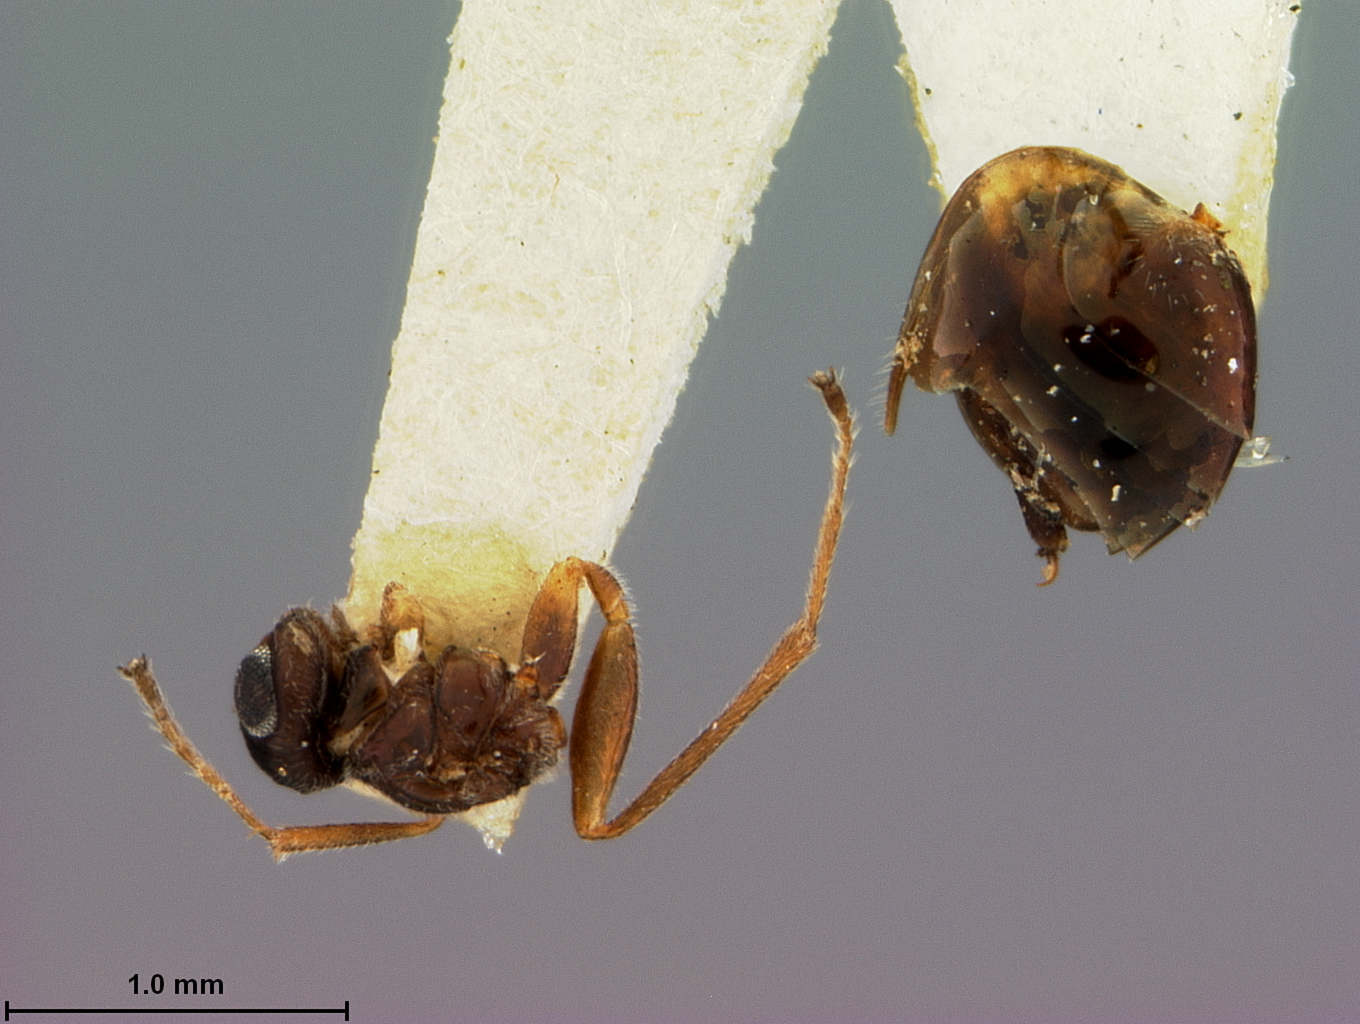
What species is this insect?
Biorhiza rubinus
